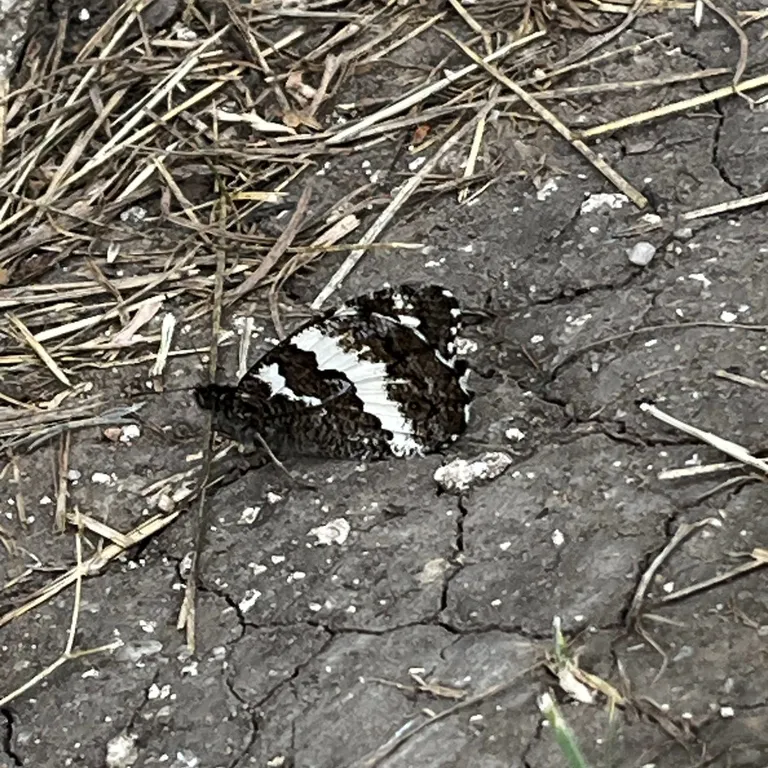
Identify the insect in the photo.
Brintesia circe
